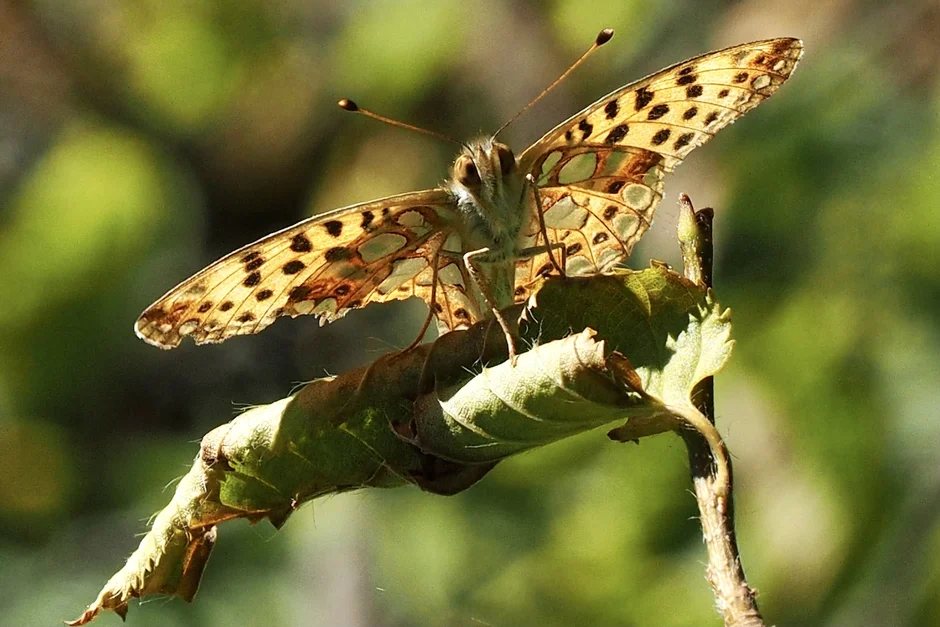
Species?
Issoria lathonia
